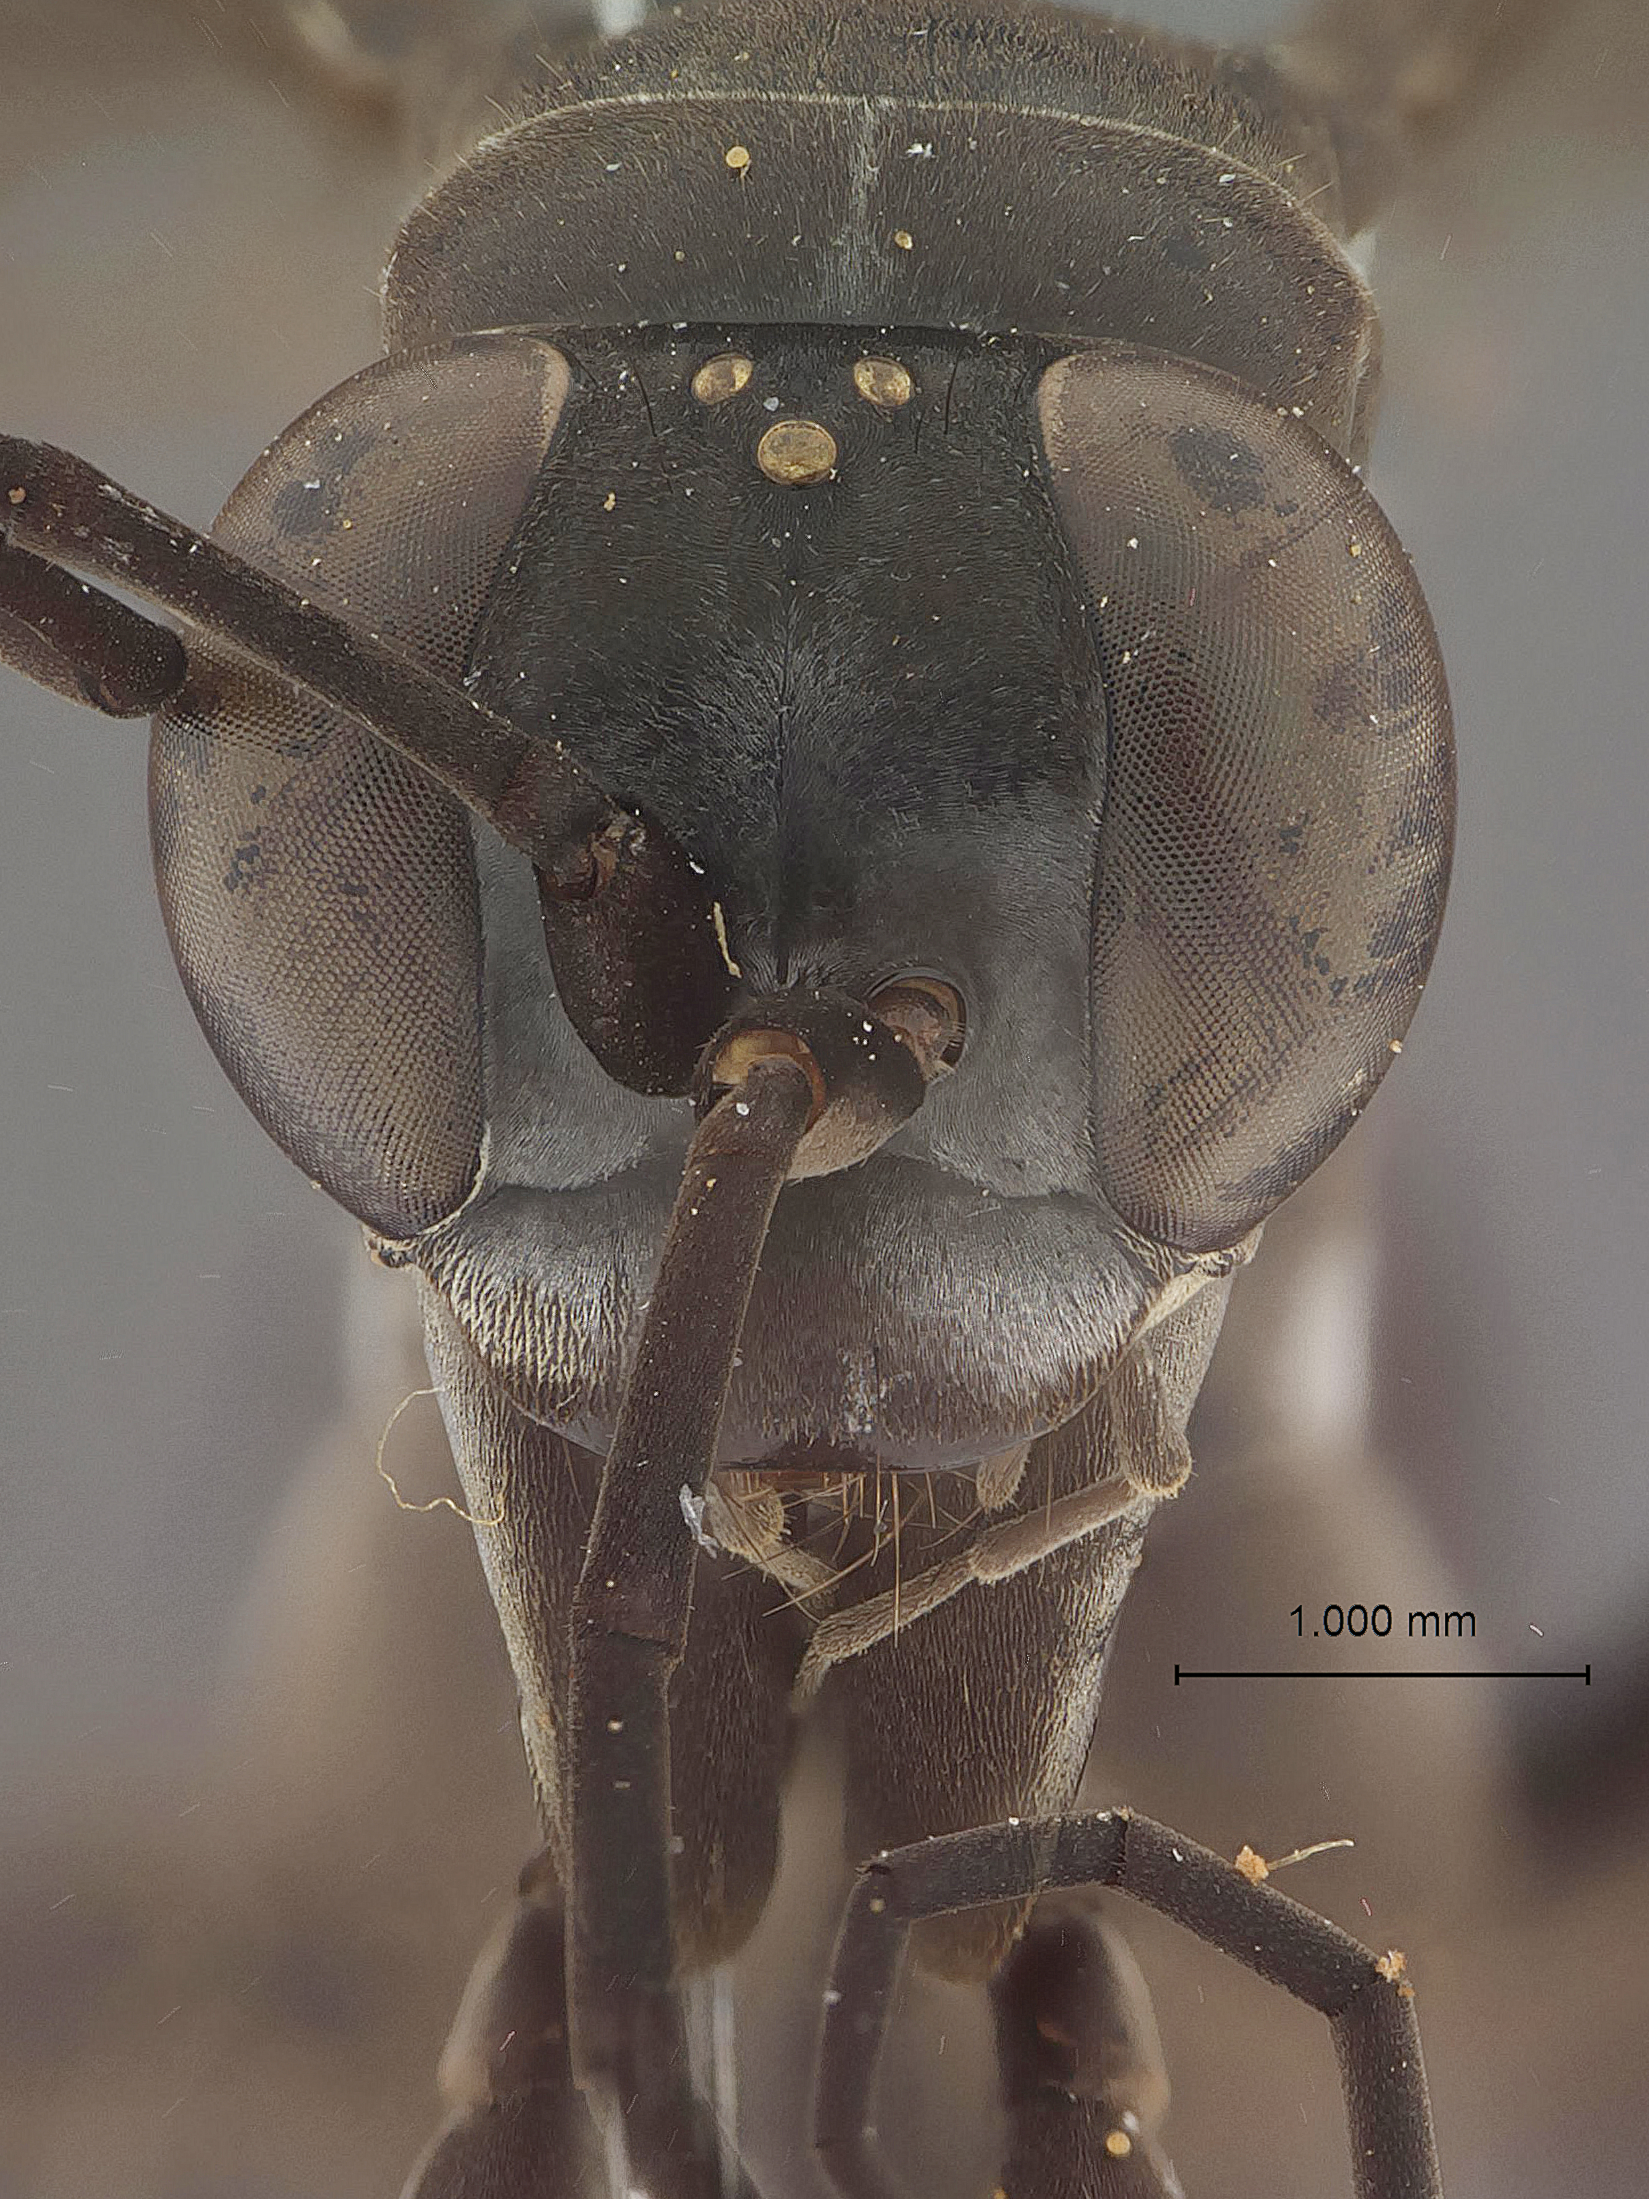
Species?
Anoplius surusumi
